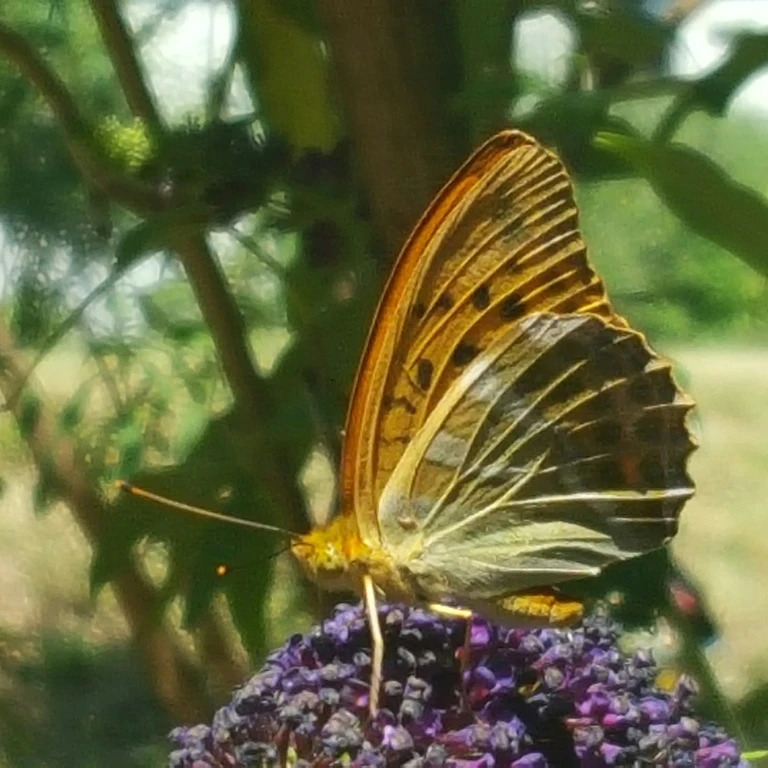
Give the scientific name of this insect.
Argynnis paphia
